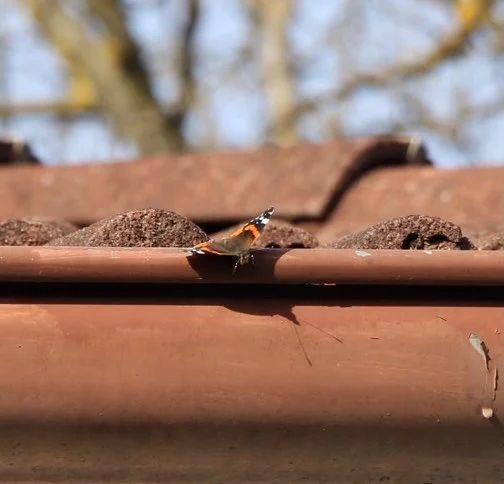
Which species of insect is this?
Vanessa atalanta
